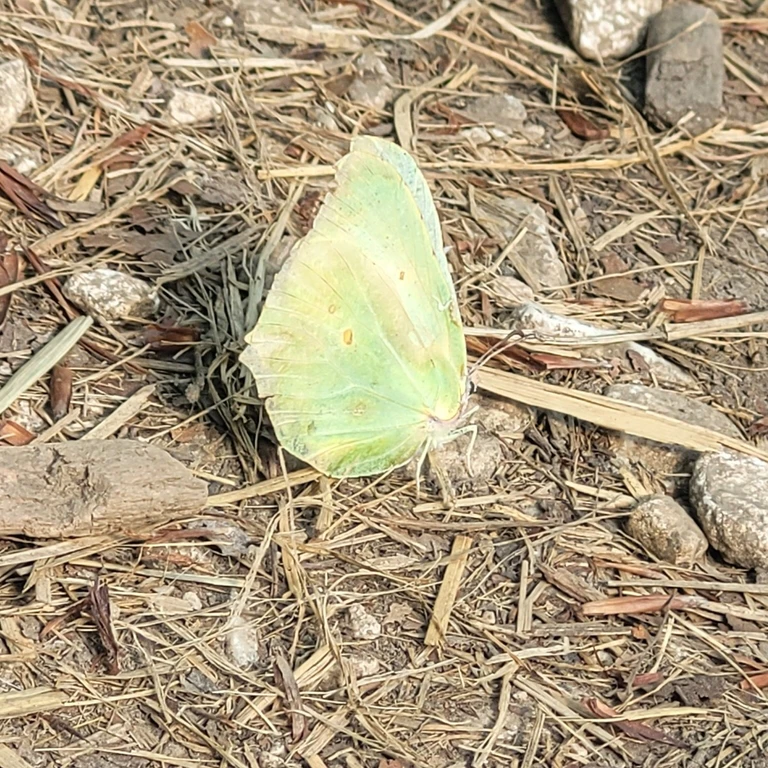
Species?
Gonepteryx rhamni
